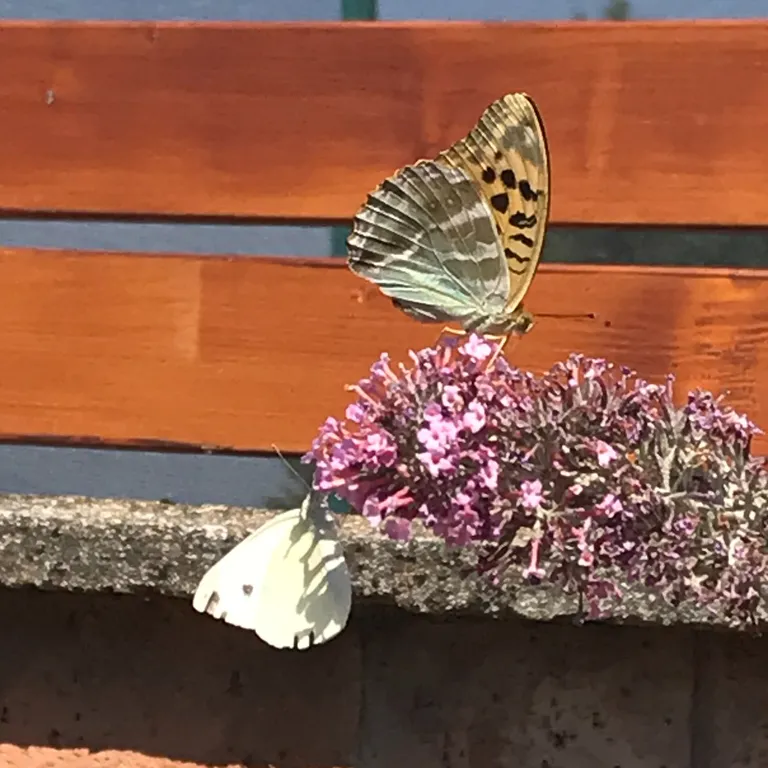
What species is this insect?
Argynnis paphia
